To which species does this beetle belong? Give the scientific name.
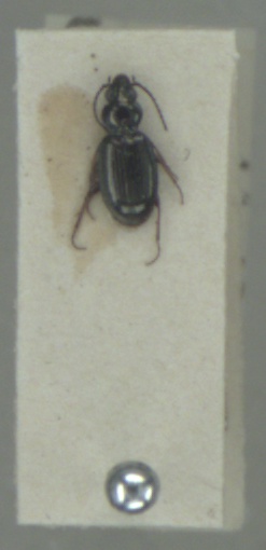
Bembidion lampros
